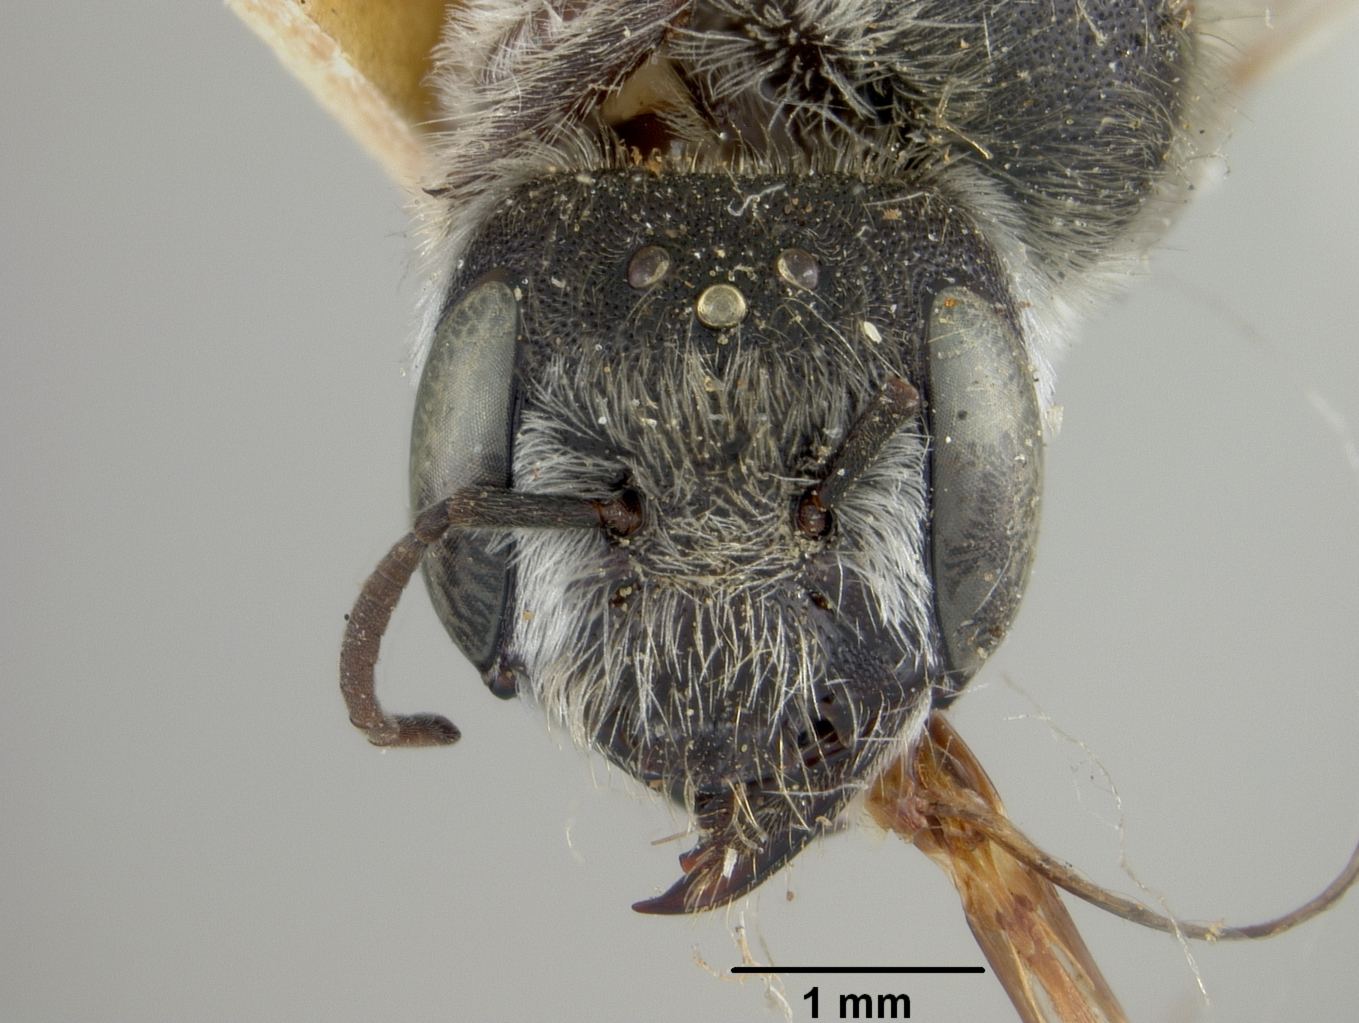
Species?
Chelostoma neomexicana
